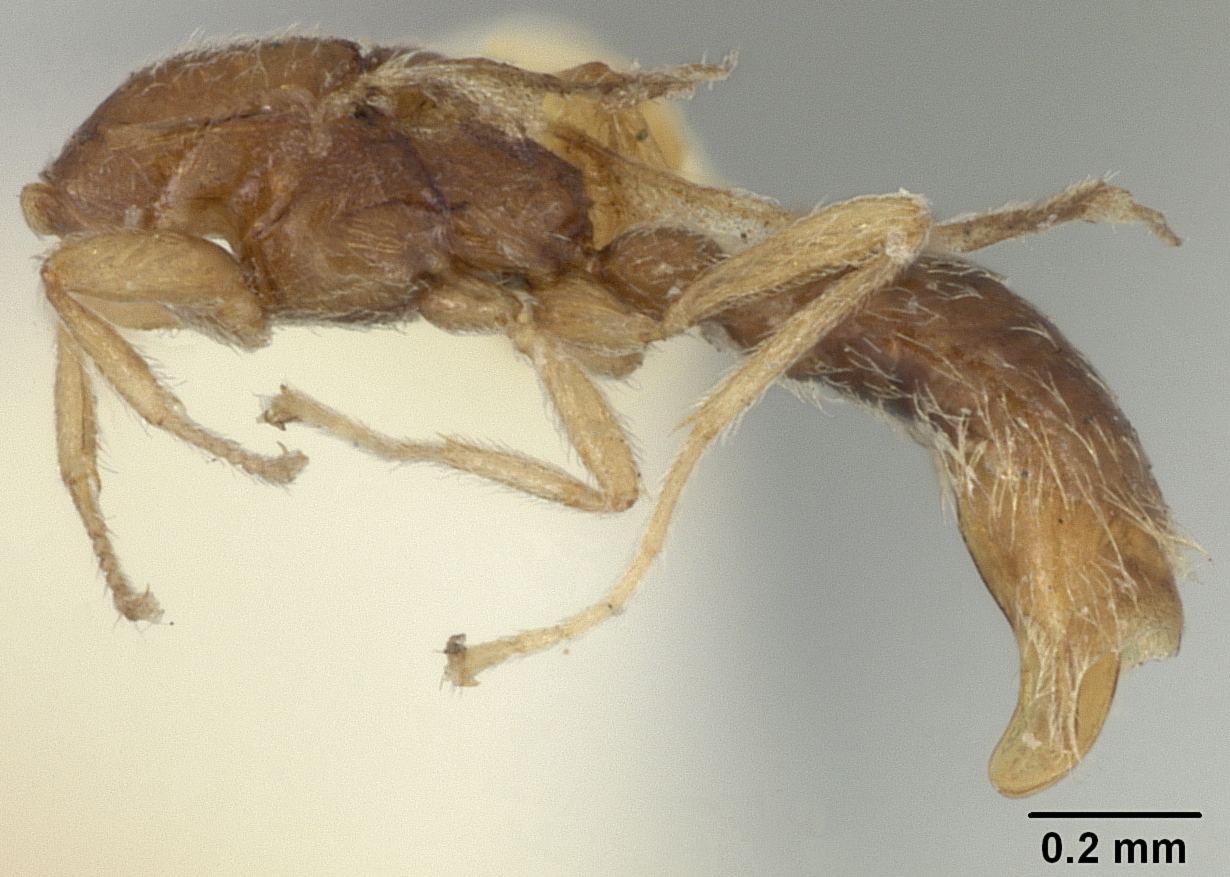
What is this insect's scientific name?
Probolomyrmex palauensis
